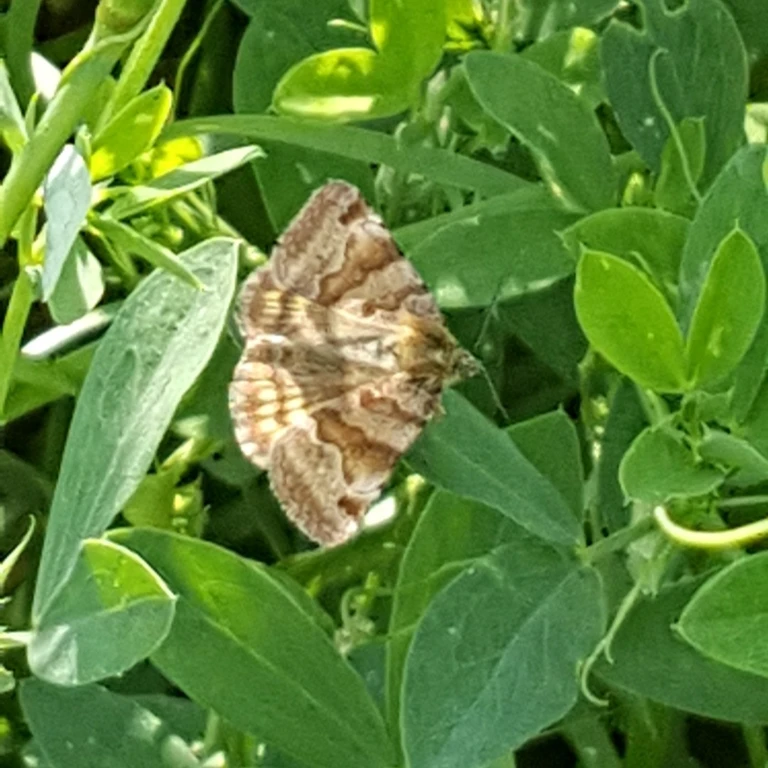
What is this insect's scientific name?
Euclidia glyphica
